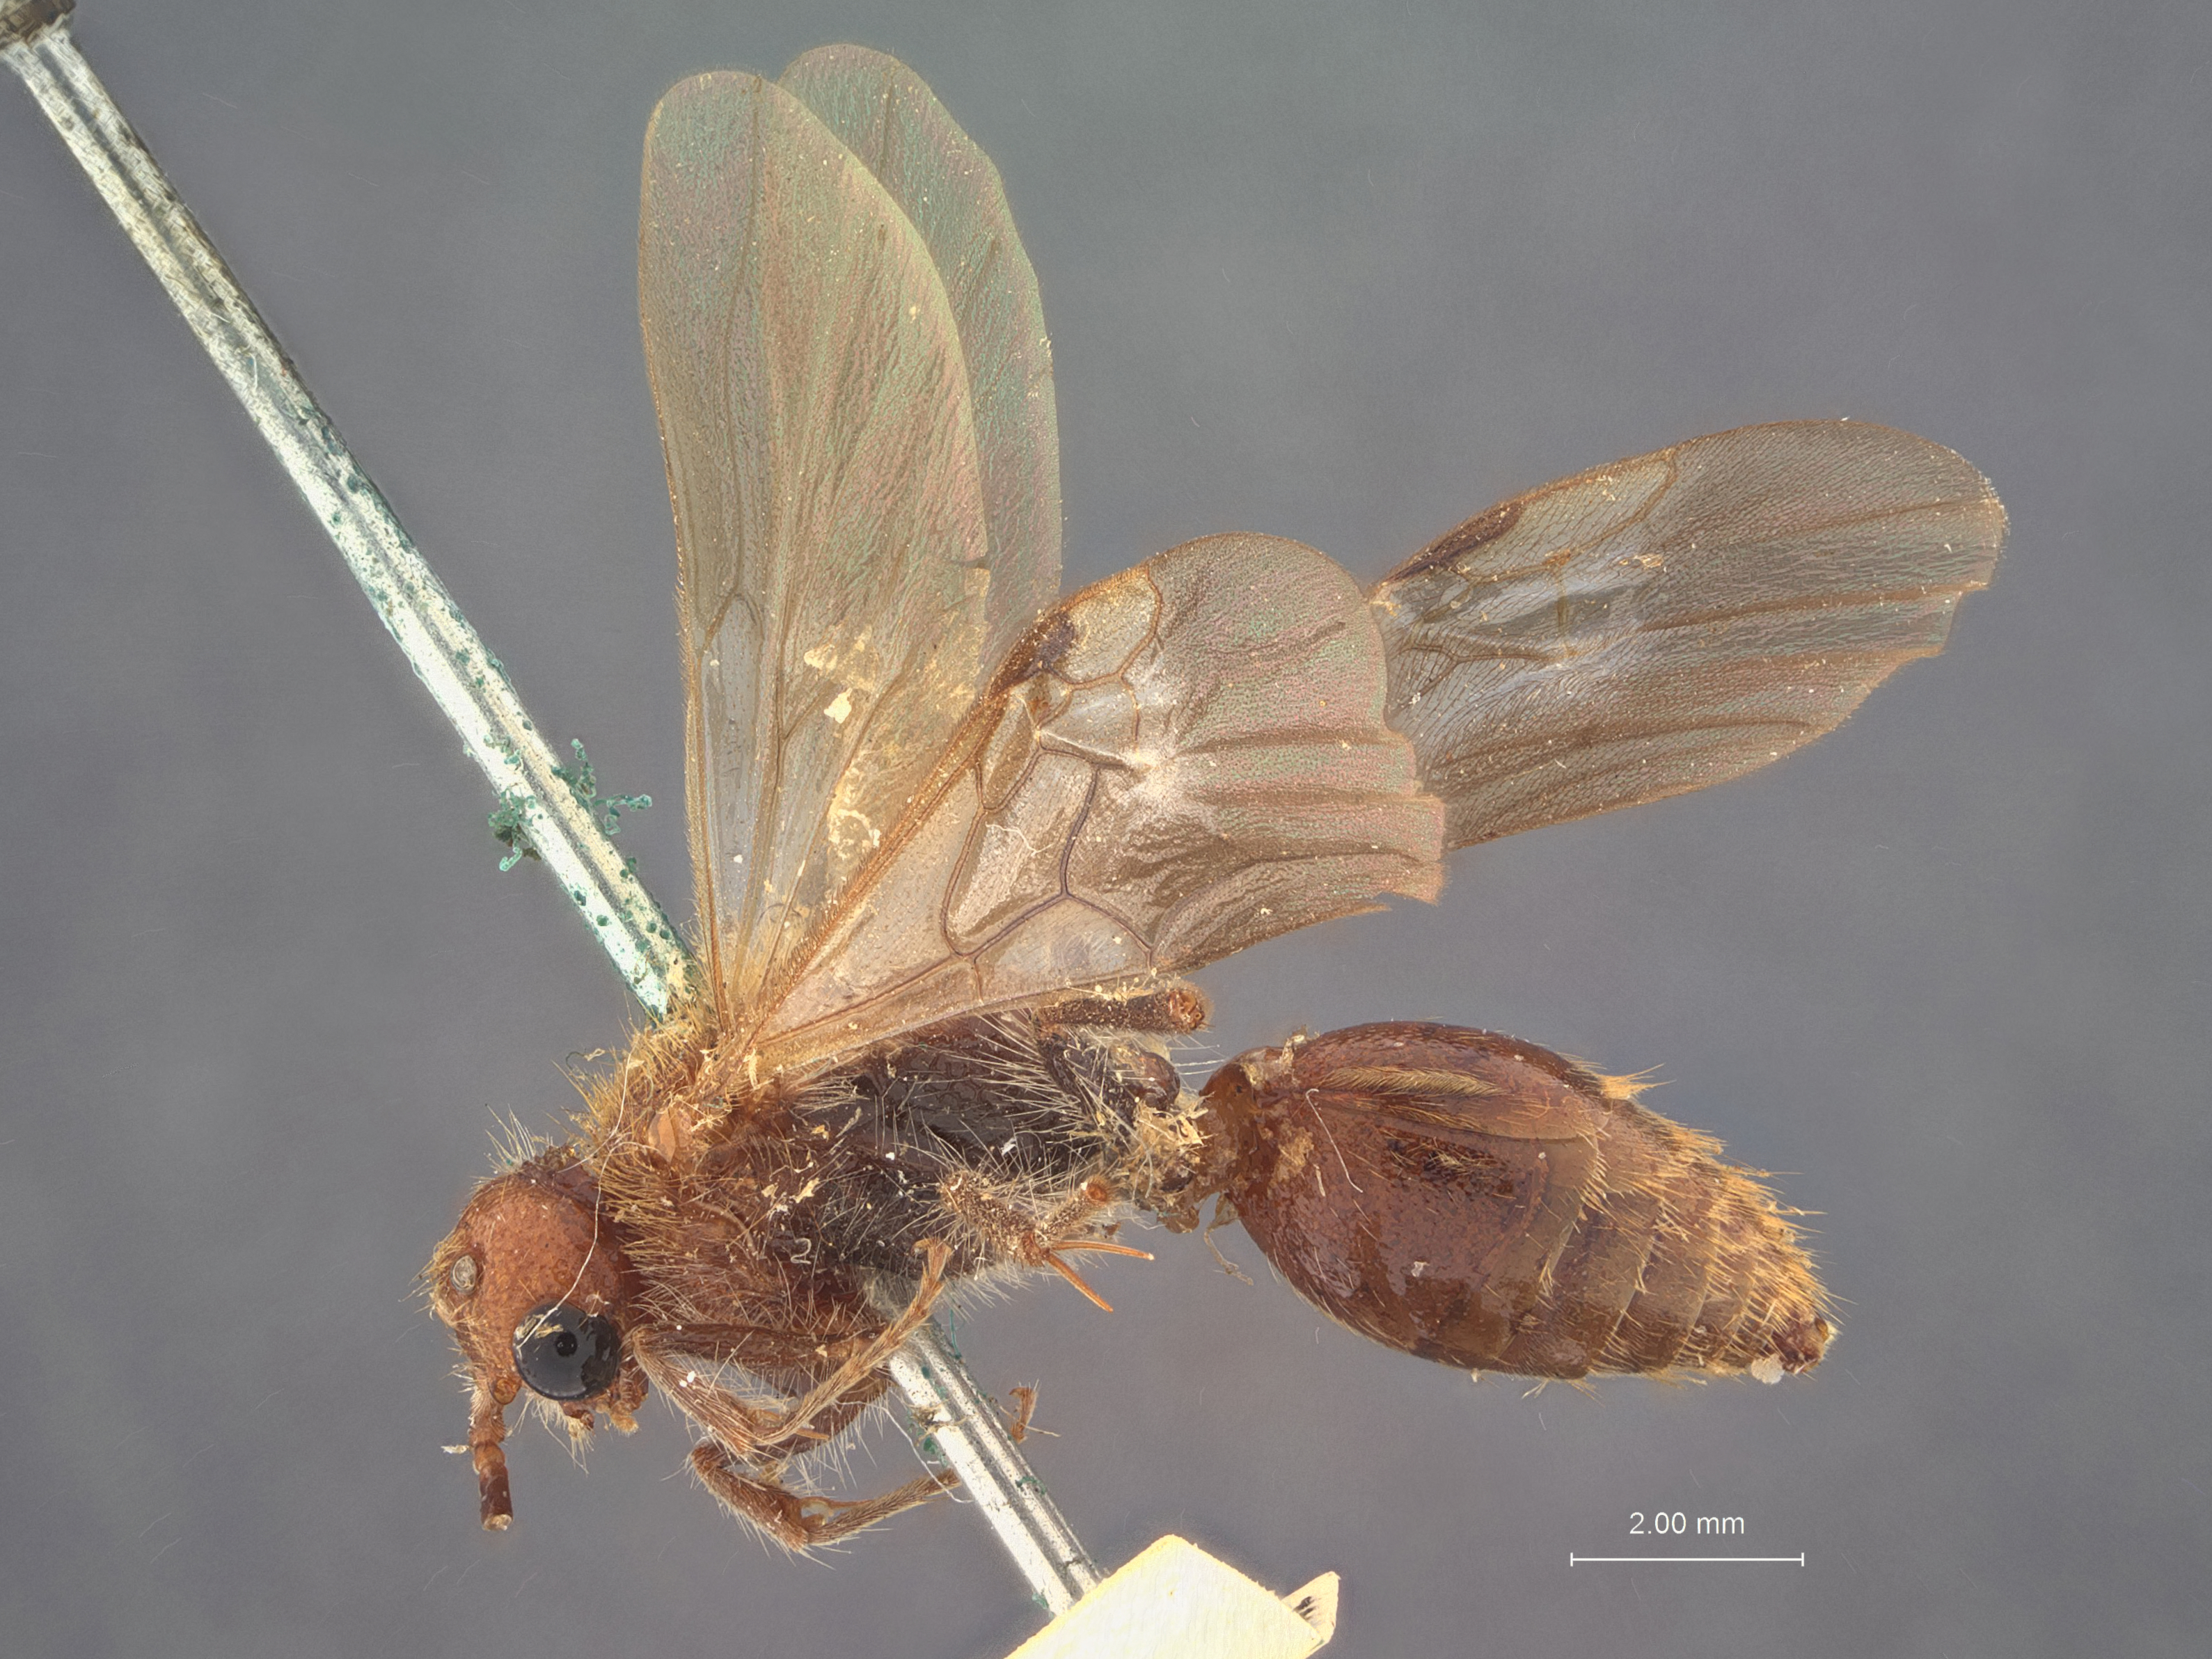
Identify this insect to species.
Pyrrhomelecta anthophorae
